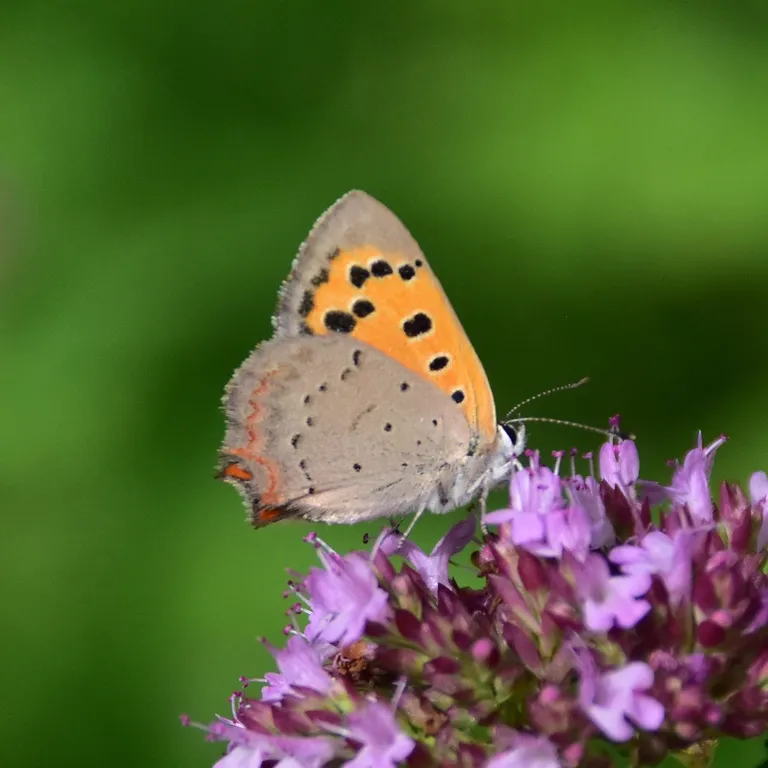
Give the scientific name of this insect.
Lycaena phlaeas
